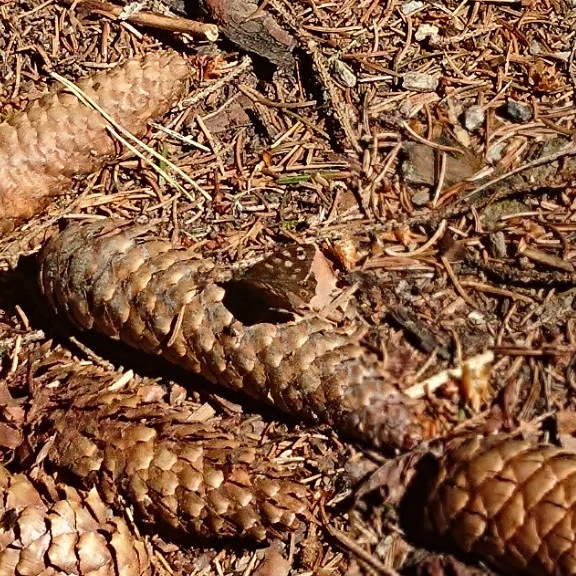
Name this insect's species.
Pararge aegeria
